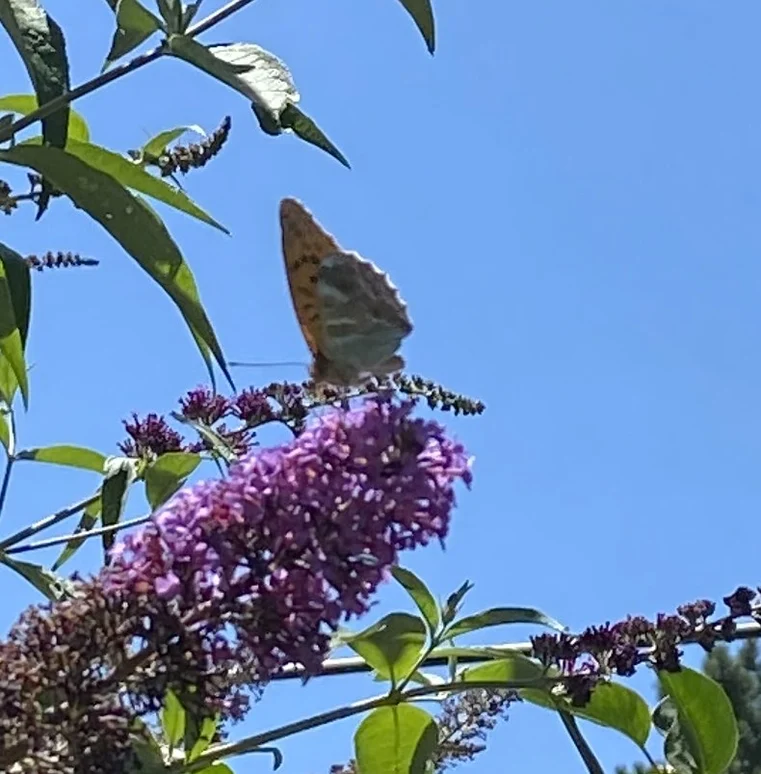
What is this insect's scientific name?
Argynnis paphia
